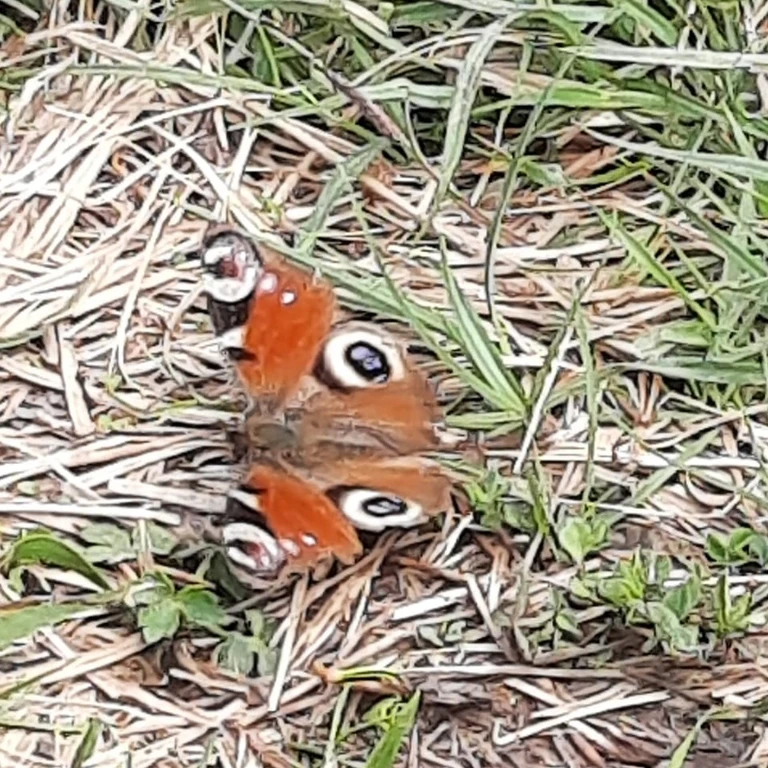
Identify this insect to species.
Aglais io
